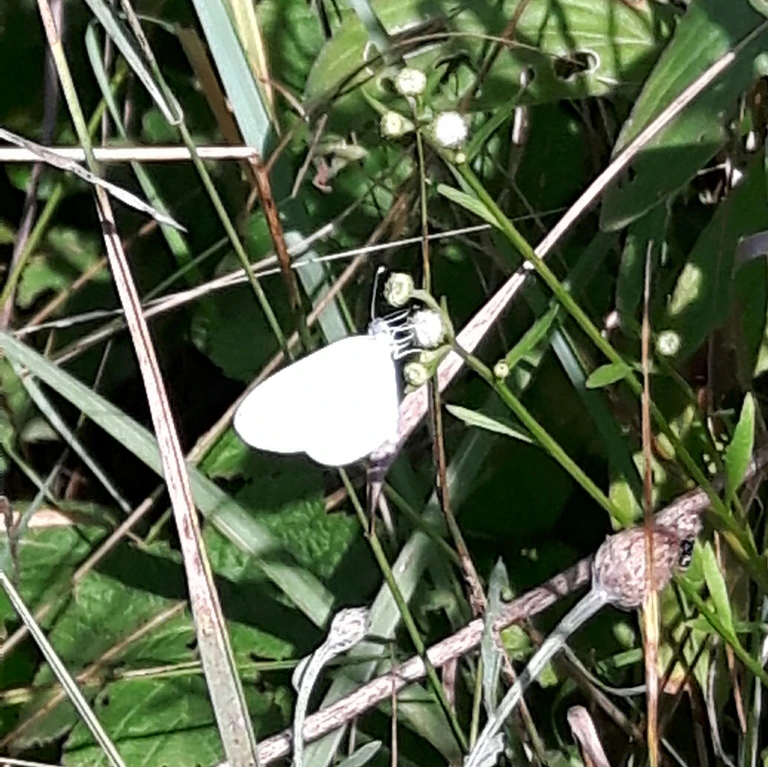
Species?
Leptidea sinapis/juvernica
